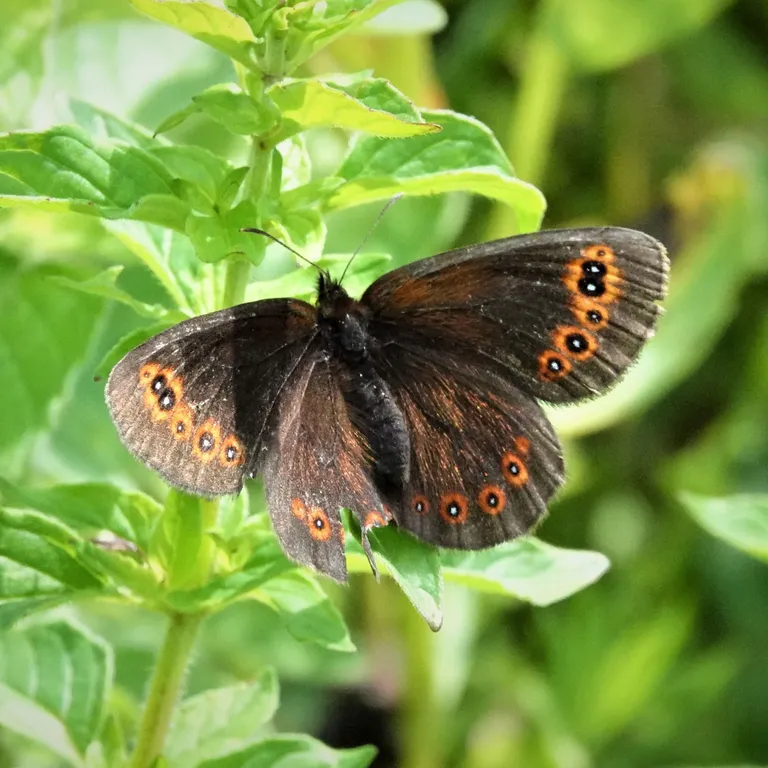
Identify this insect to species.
Erebia medusa
